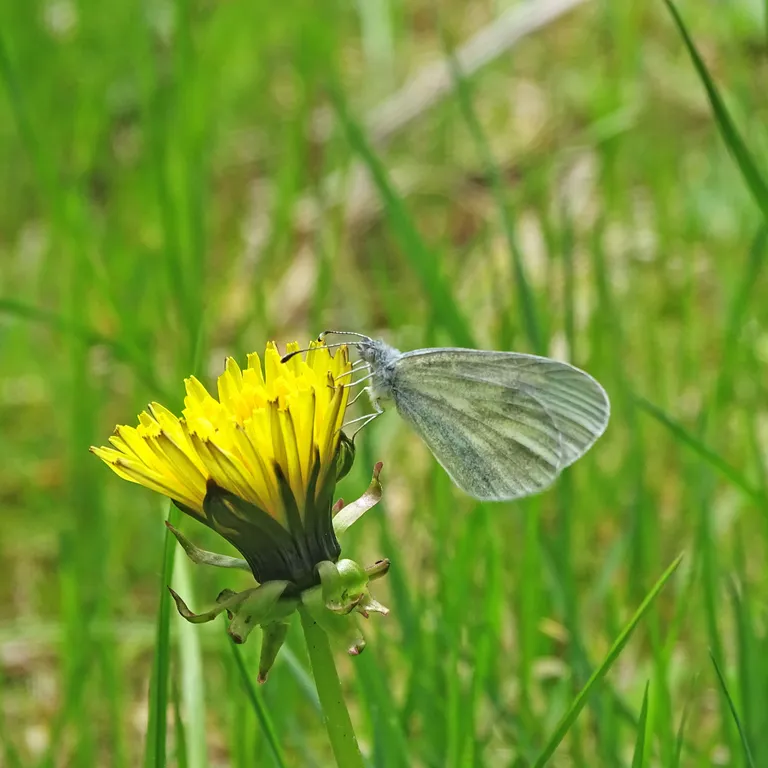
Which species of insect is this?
Leptidea sinapis/juvernica
